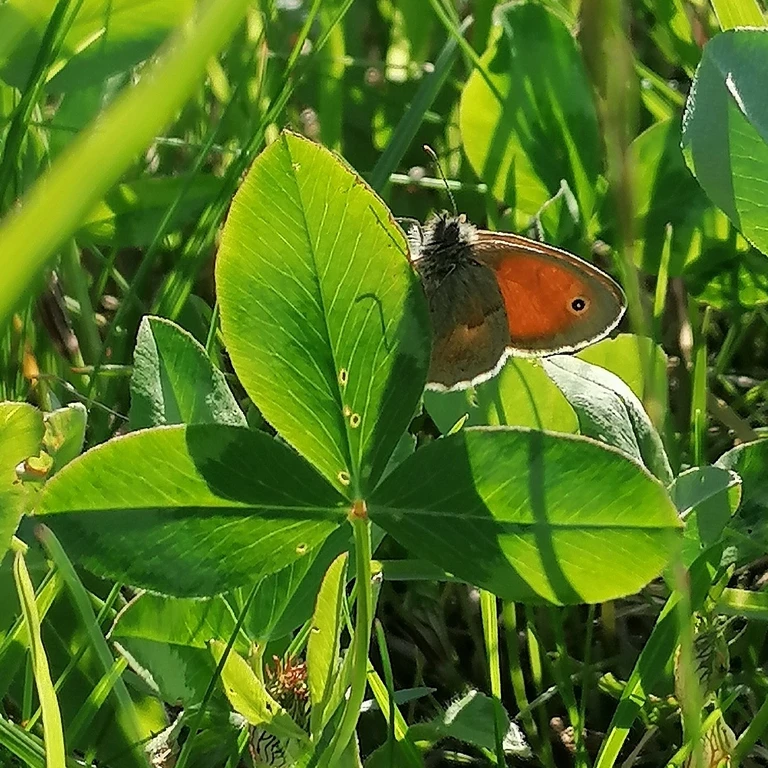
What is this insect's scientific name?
Coenonympha pamphilus
